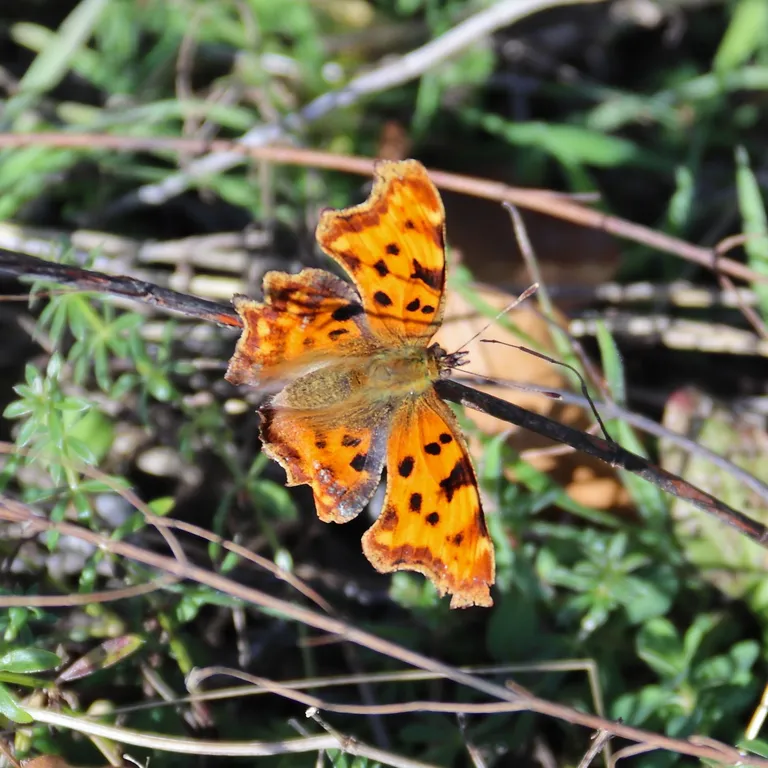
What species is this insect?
Polygonia c-album
